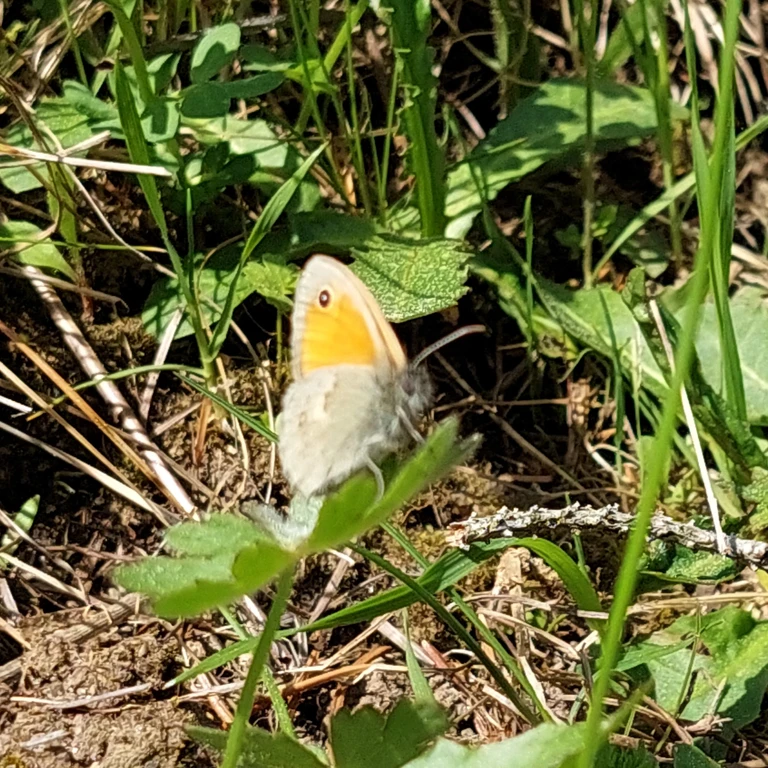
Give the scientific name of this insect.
Coenonympha pamphilus
